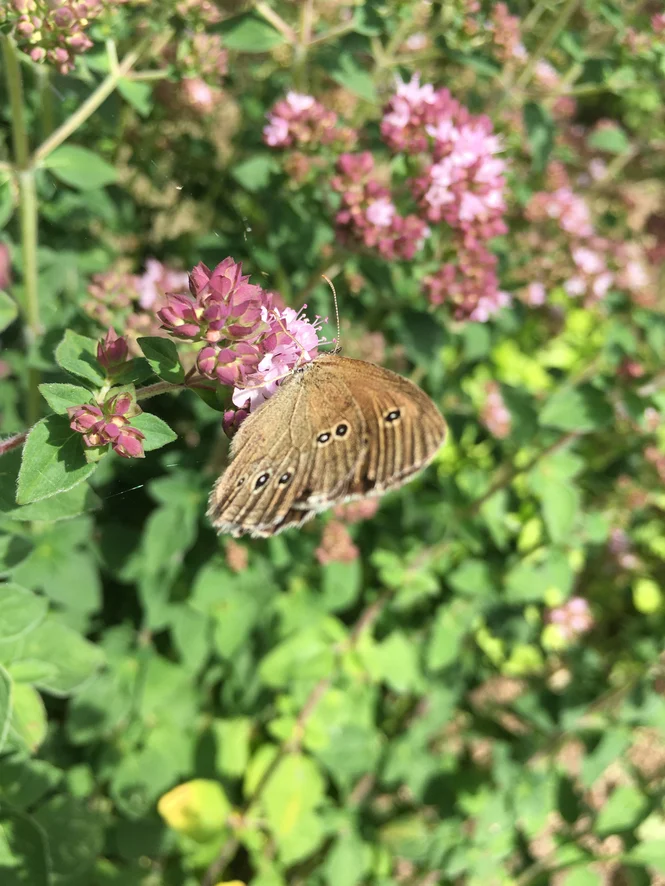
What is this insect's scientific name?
Aphantopus hyperantus
